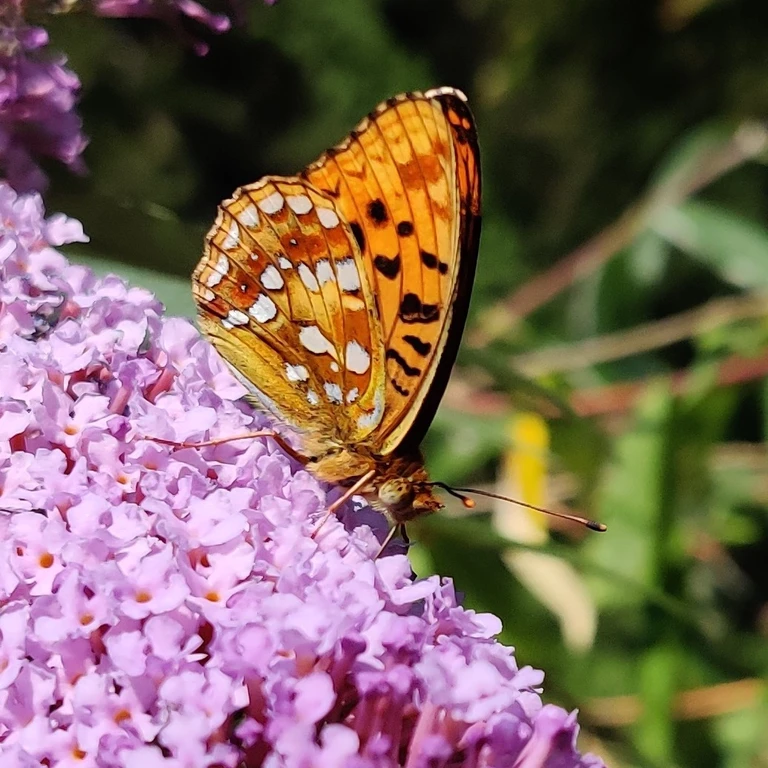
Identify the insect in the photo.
Fabriciana adippe
